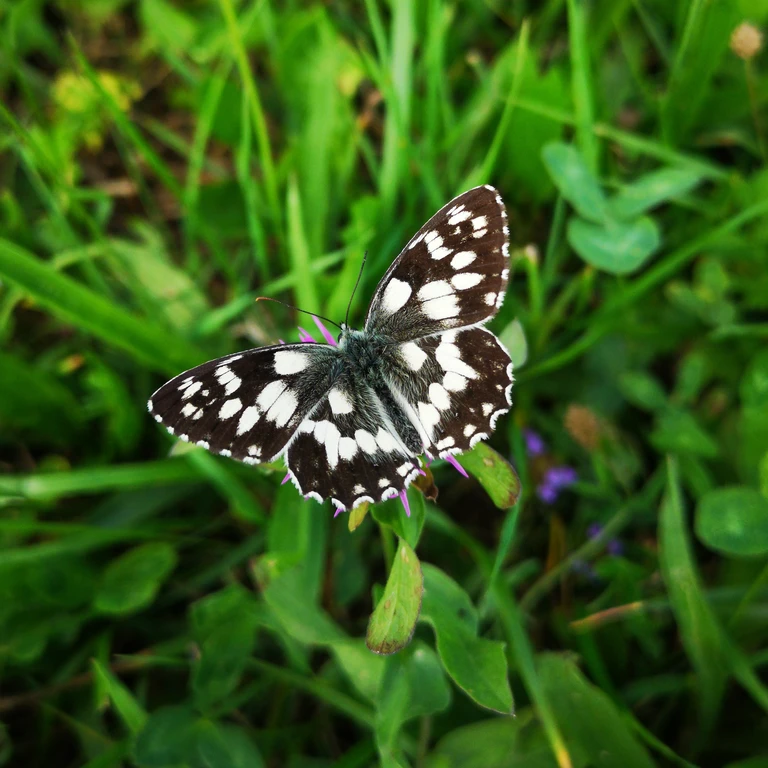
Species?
Melanargia galathea
